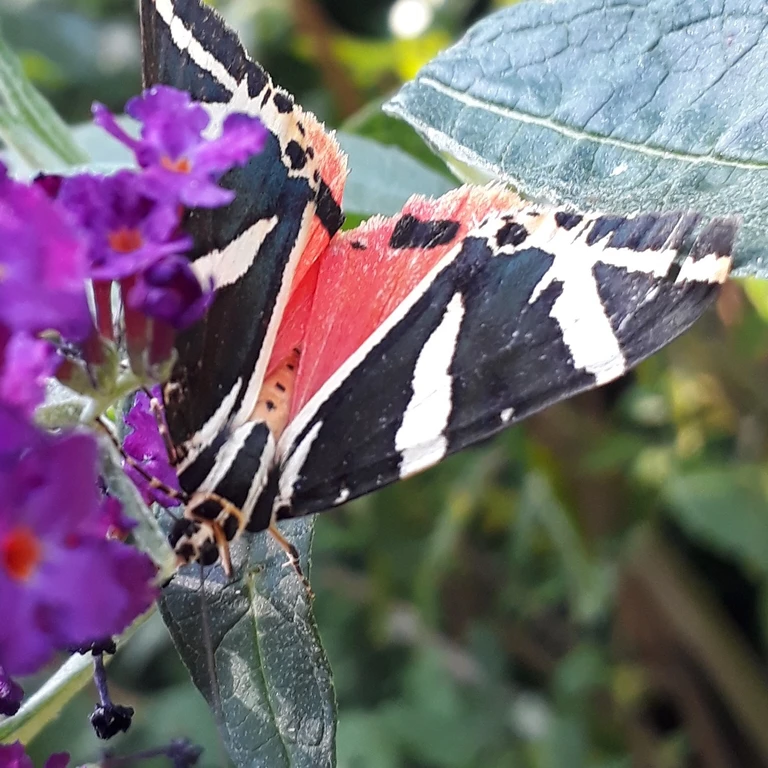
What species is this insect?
Euplagia quadripunctaria
